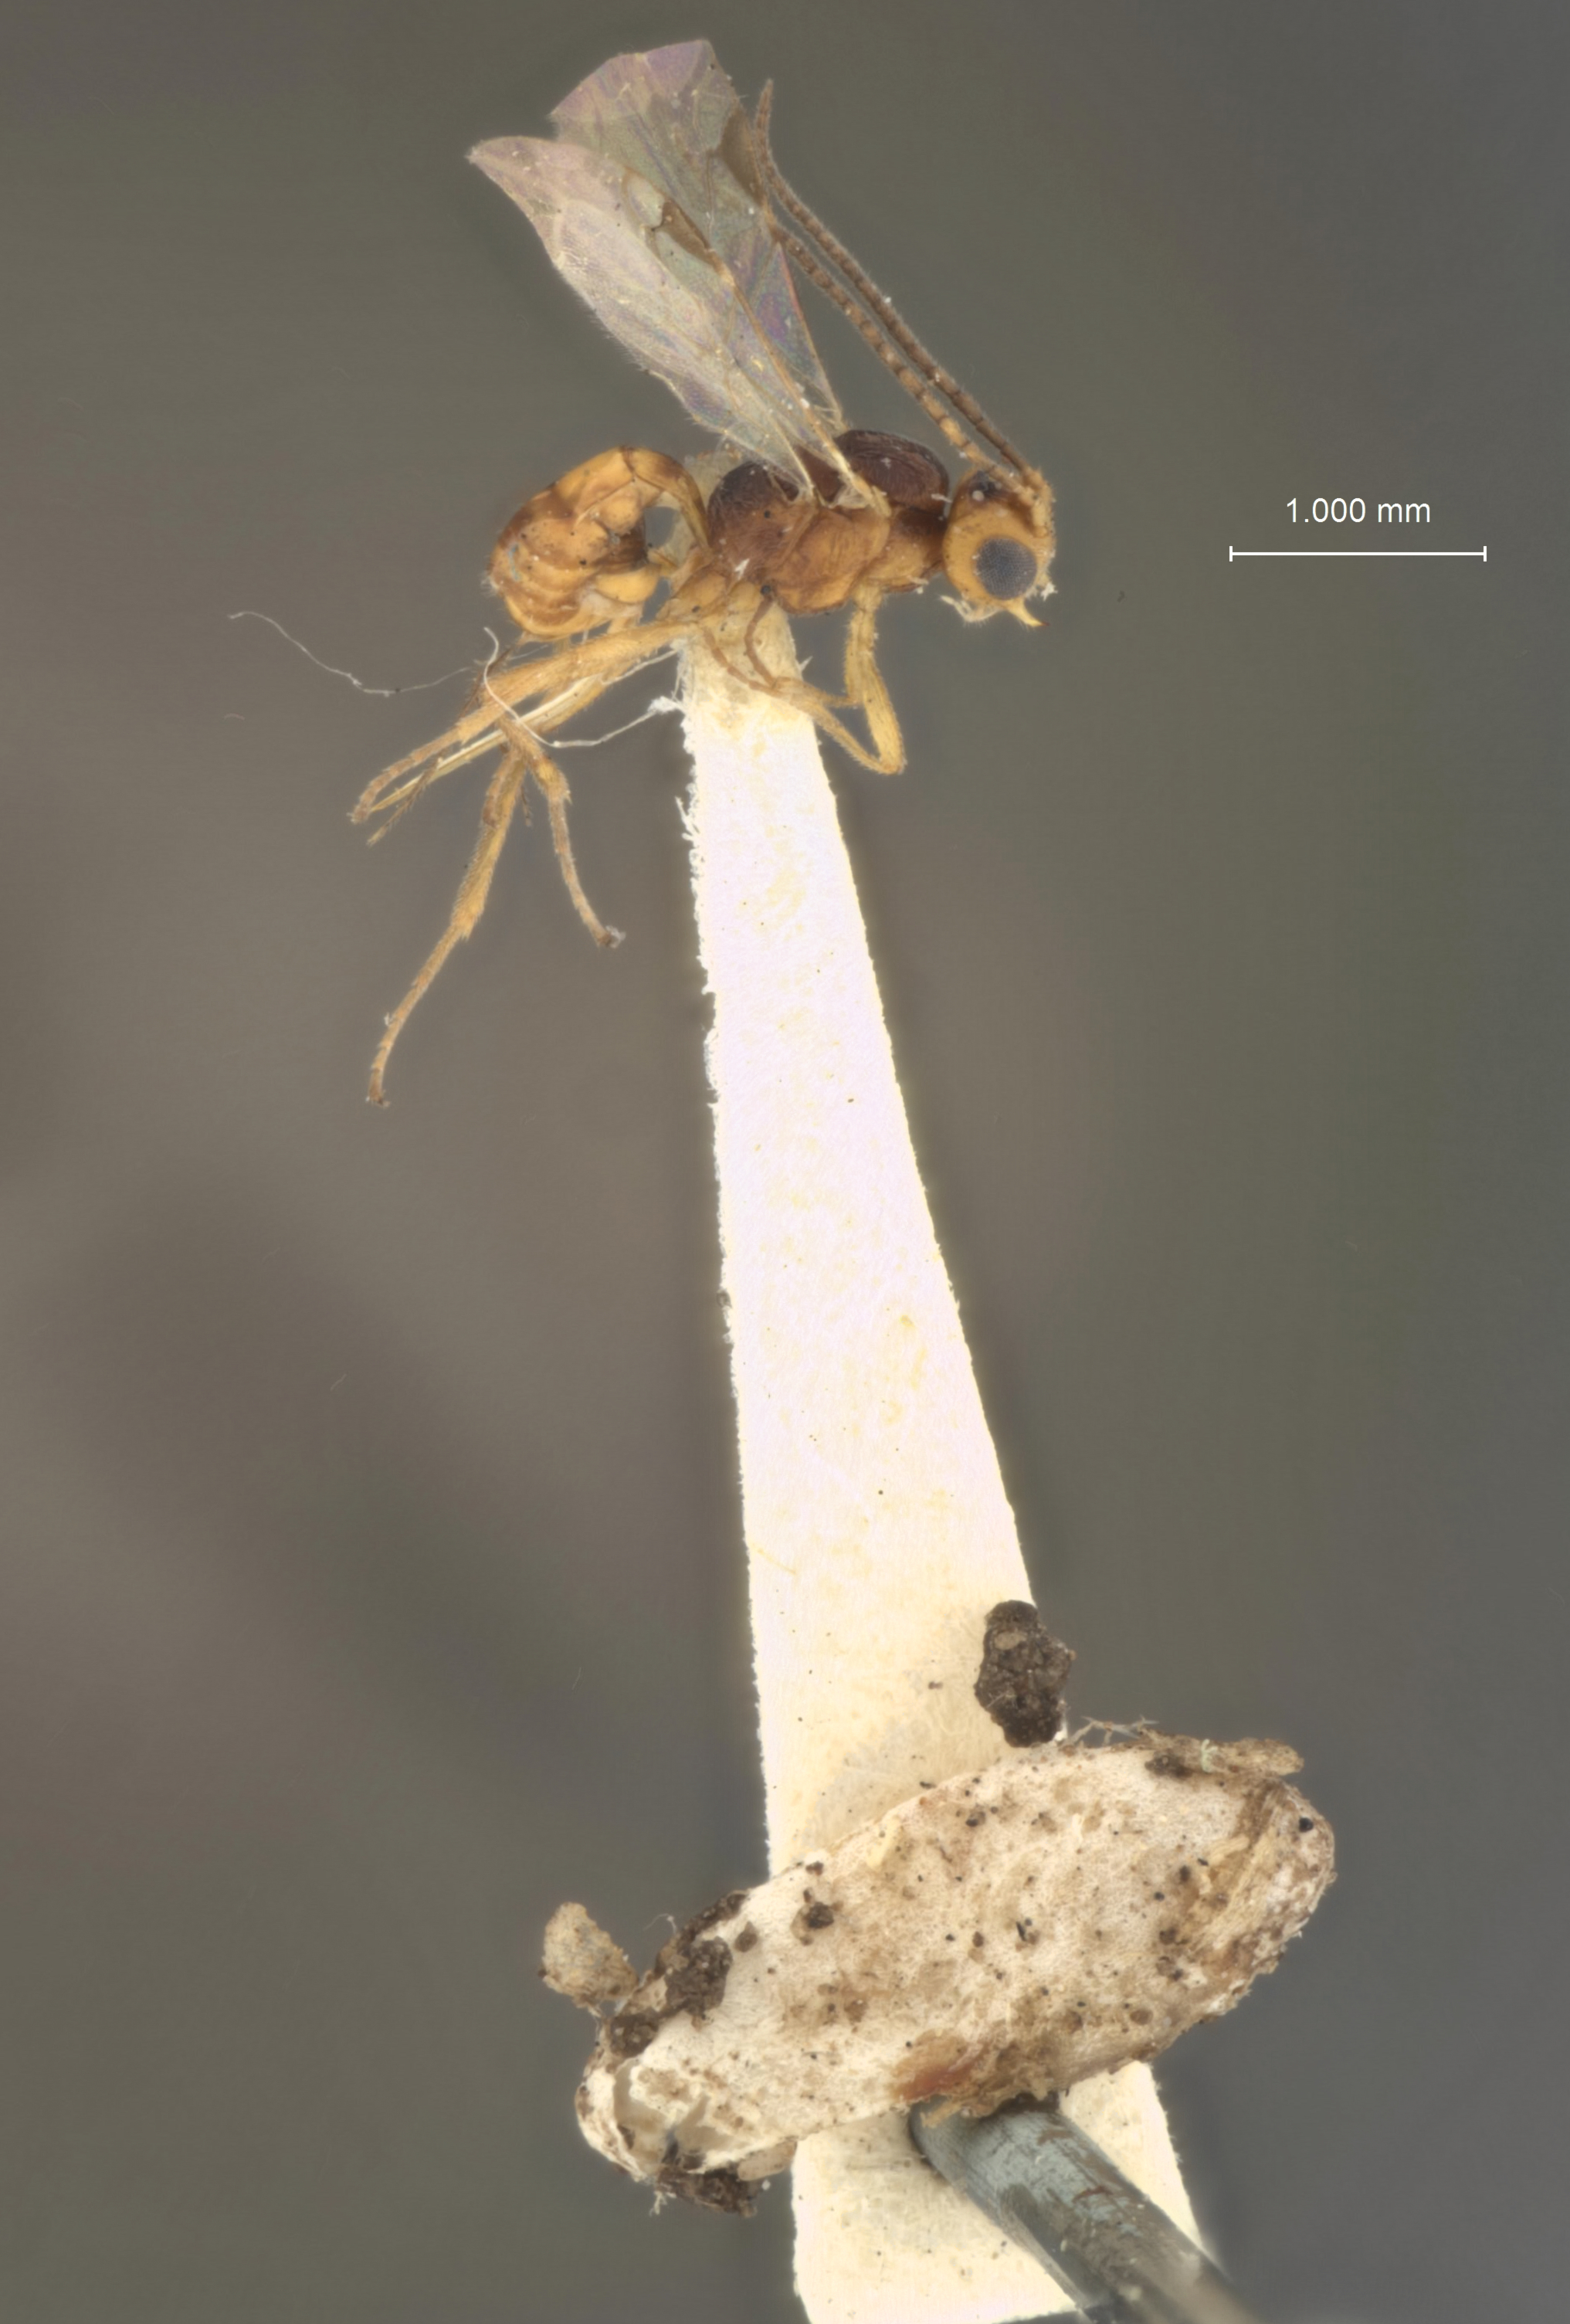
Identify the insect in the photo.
Perilitus eleodis
